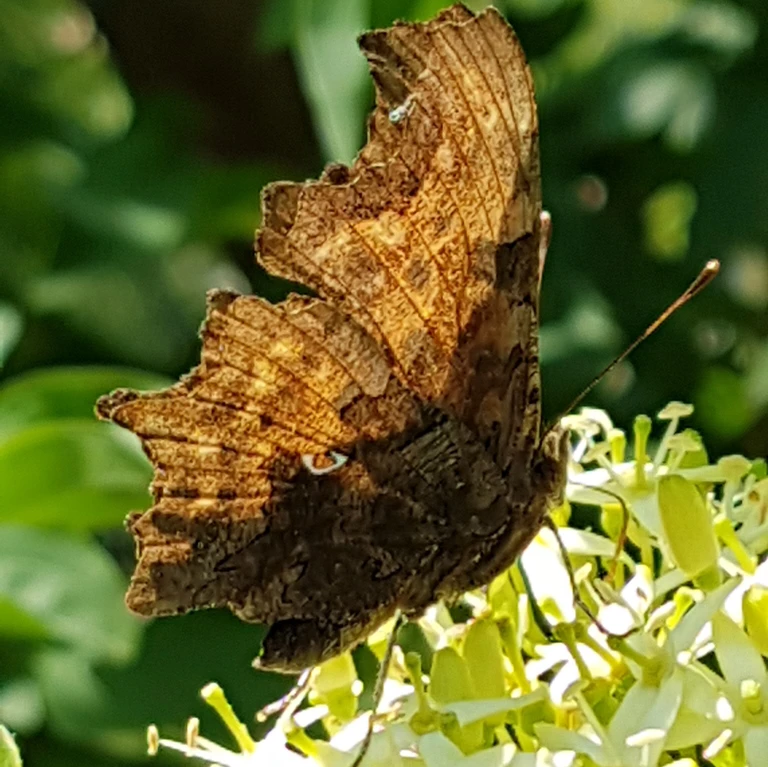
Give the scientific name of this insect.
Polygonia c-album
